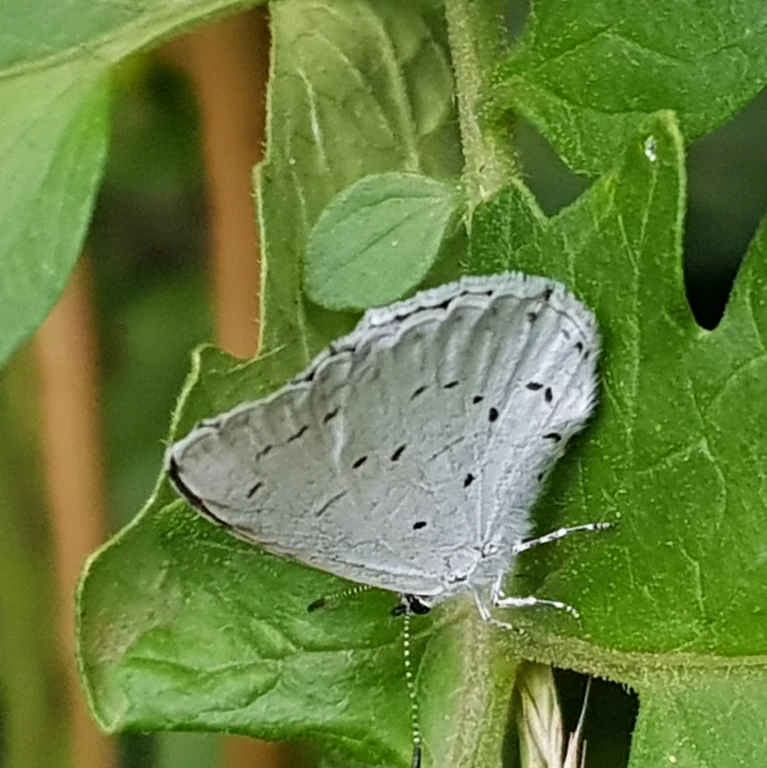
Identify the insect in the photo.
Celastrina argiolus
